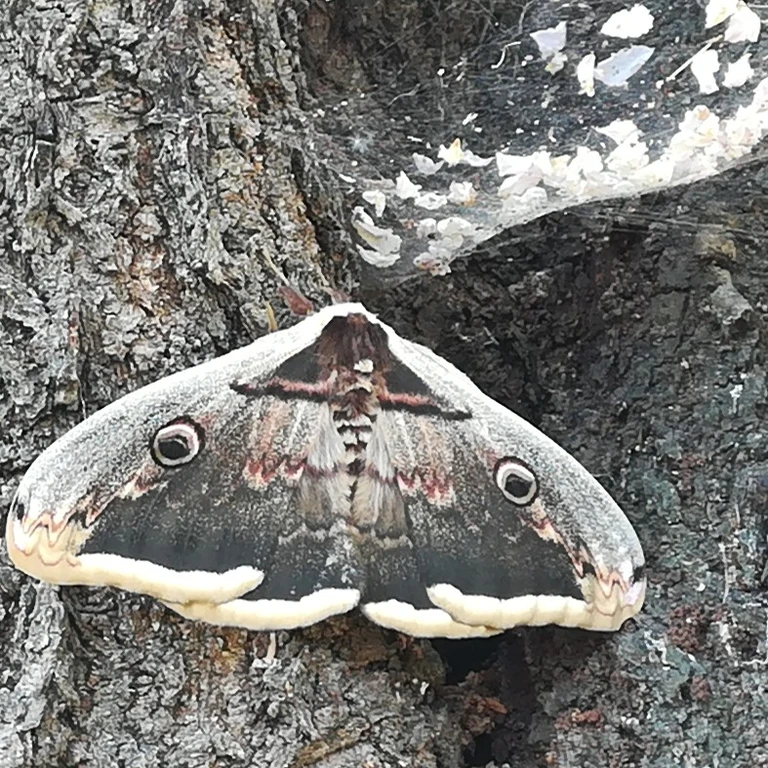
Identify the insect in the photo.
Saturnia pyri
